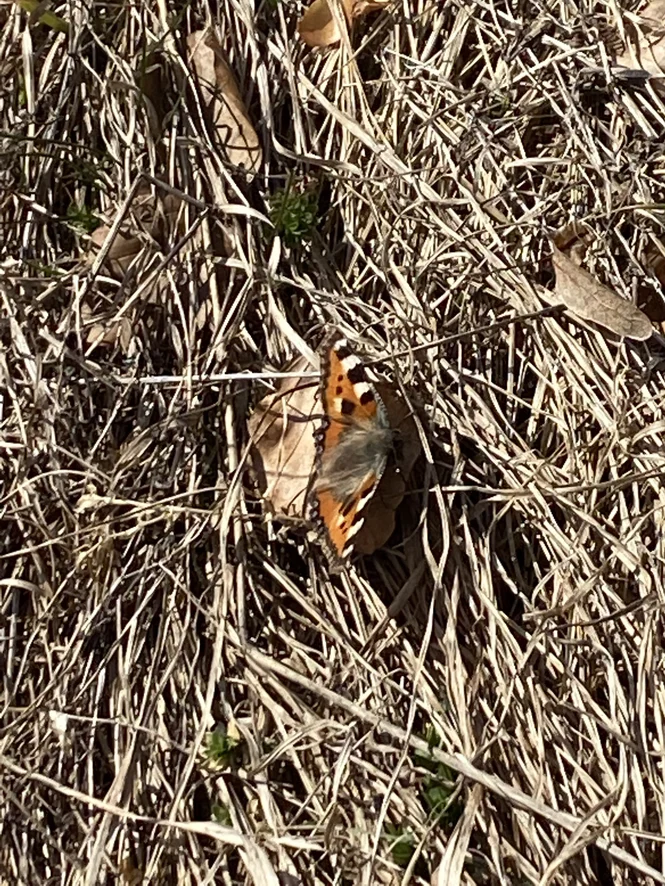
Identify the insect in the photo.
Aglais urticae
